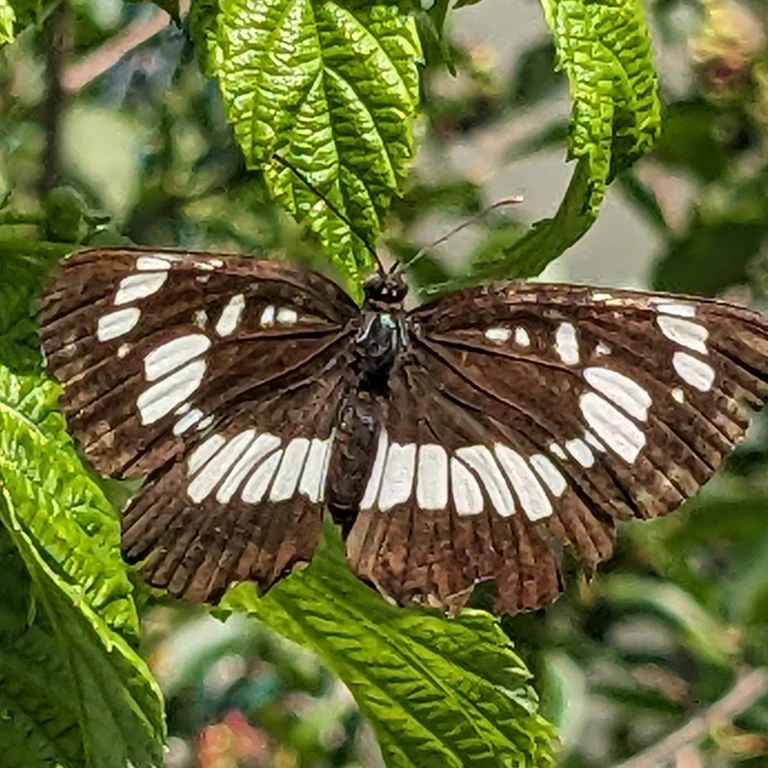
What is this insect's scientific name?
Neptis rivularis
